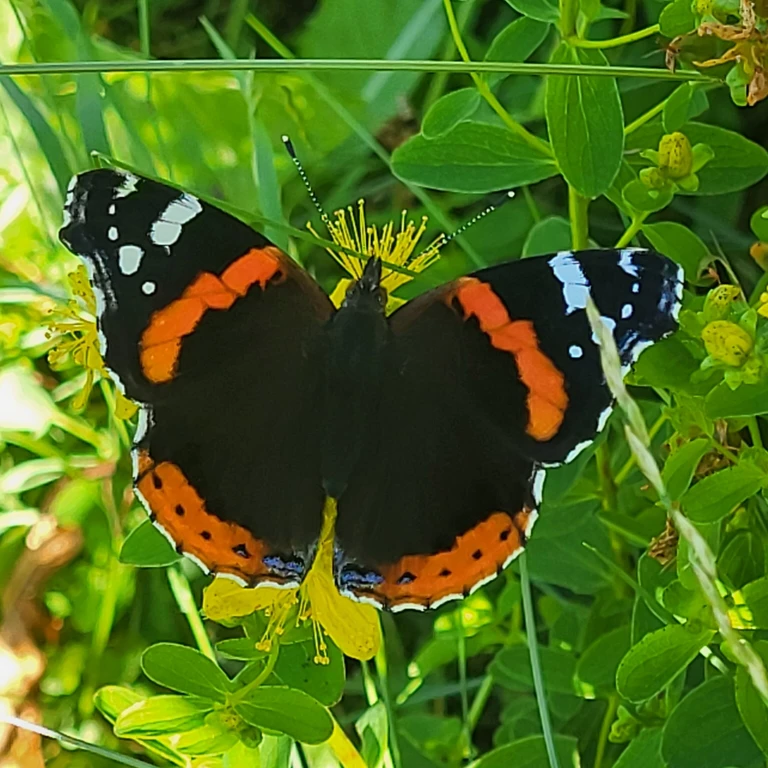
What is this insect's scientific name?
Vanessa atalanta
